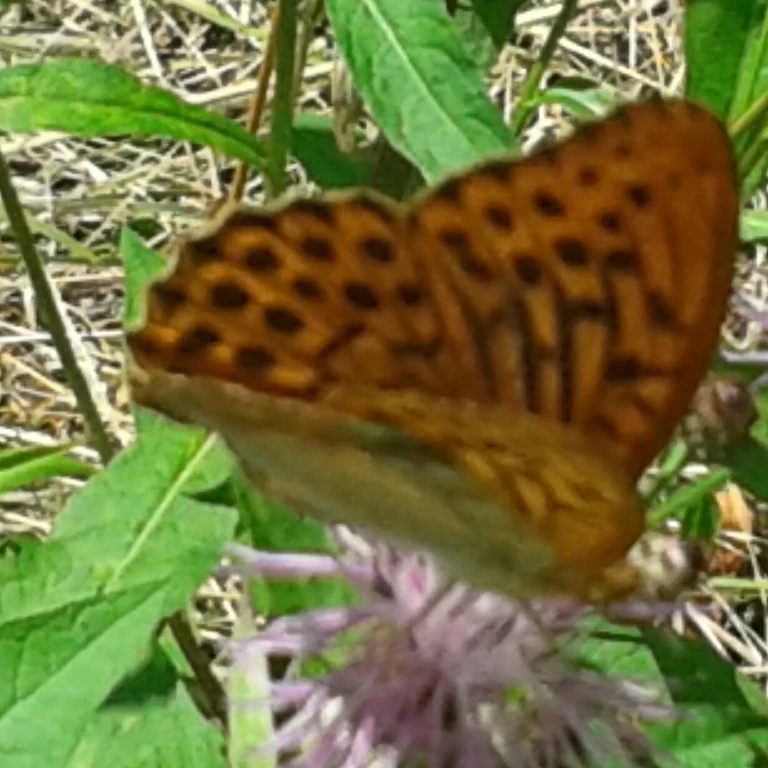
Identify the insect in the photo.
Argynnis paphia
